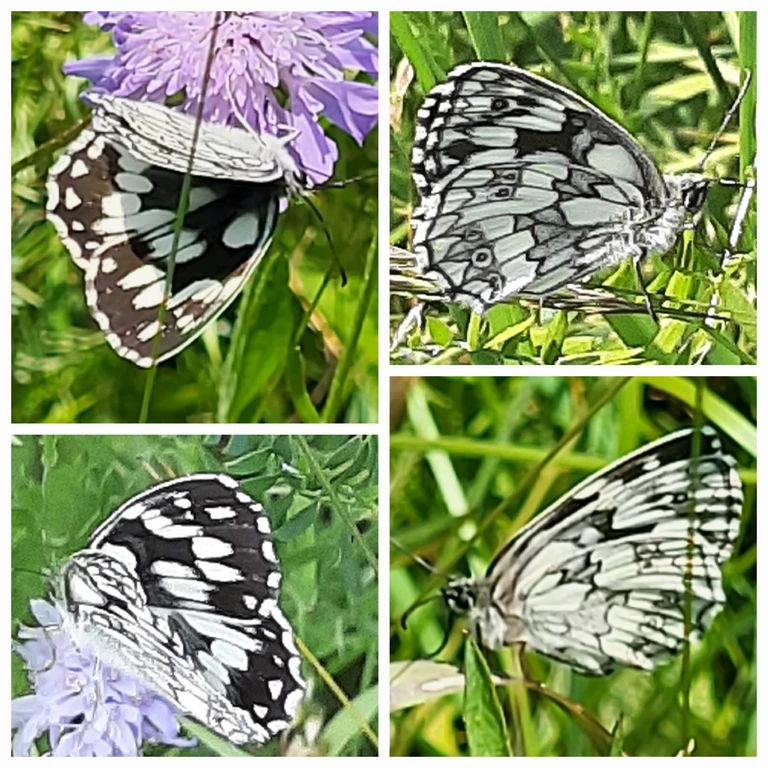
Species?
Melanargia galathea
